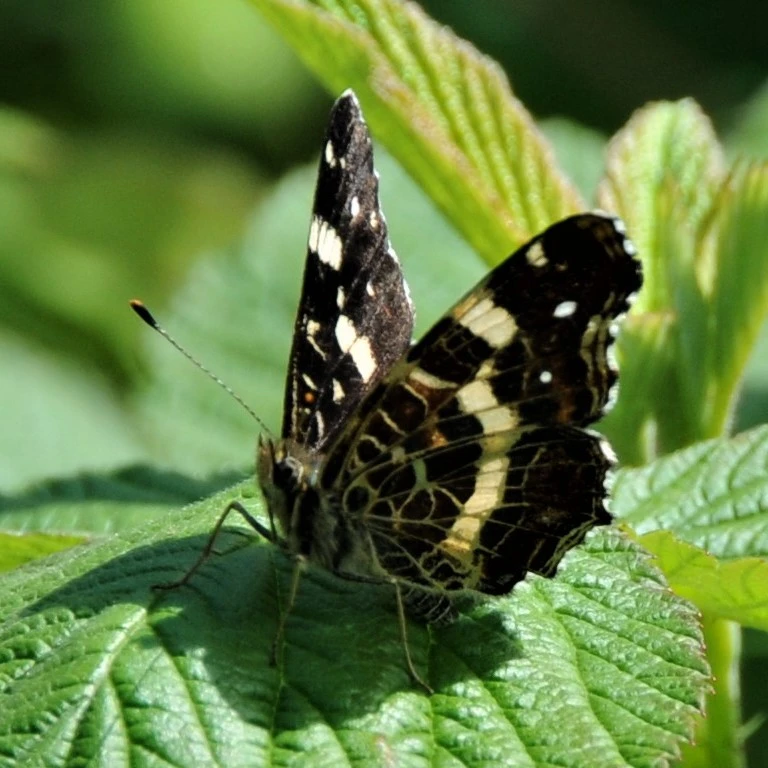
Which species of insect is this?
Araschnia levana
